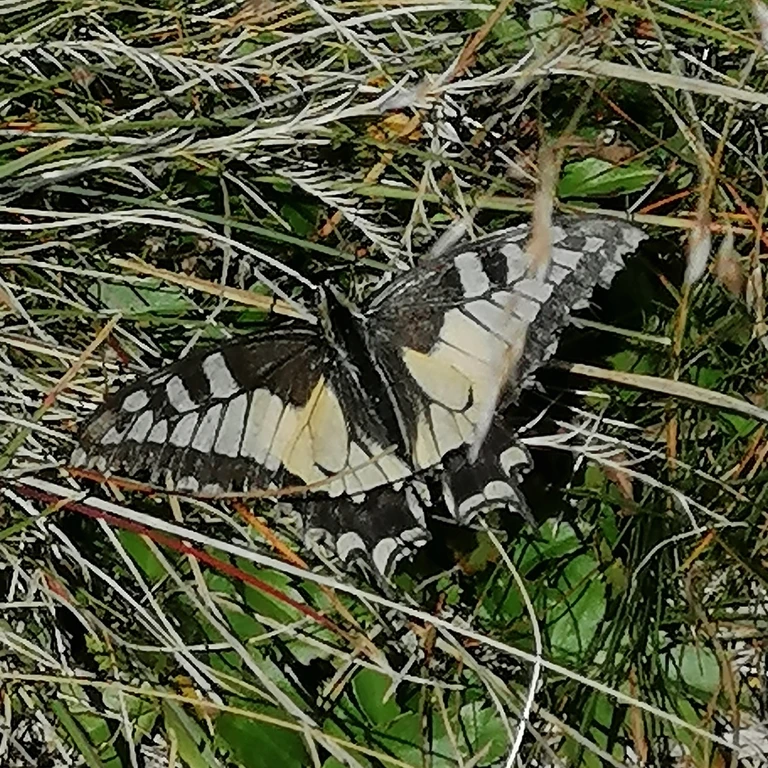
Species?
Papilio machaon
